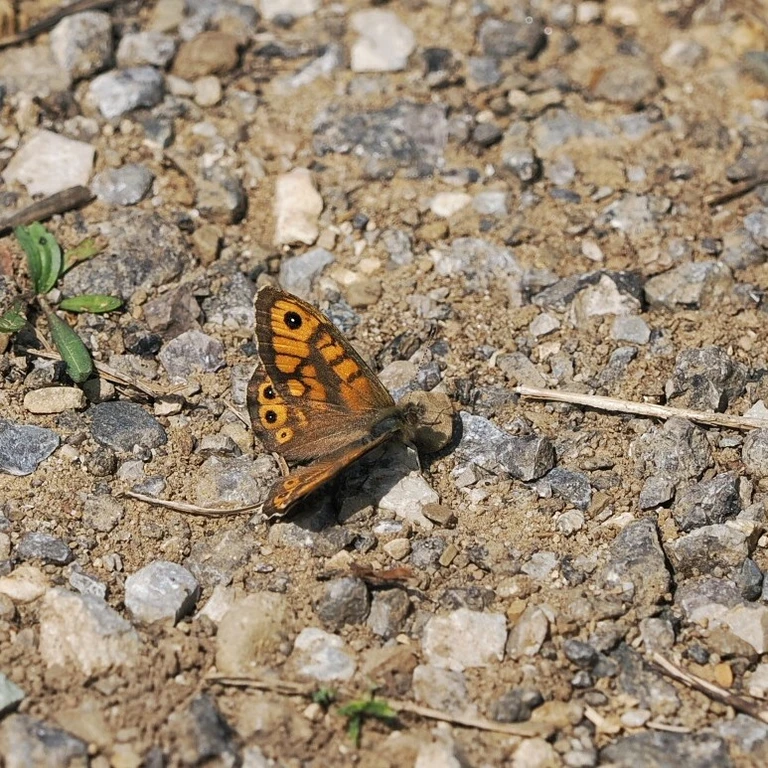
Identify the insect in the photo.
Lasiommata megera (also Pararge megera)
